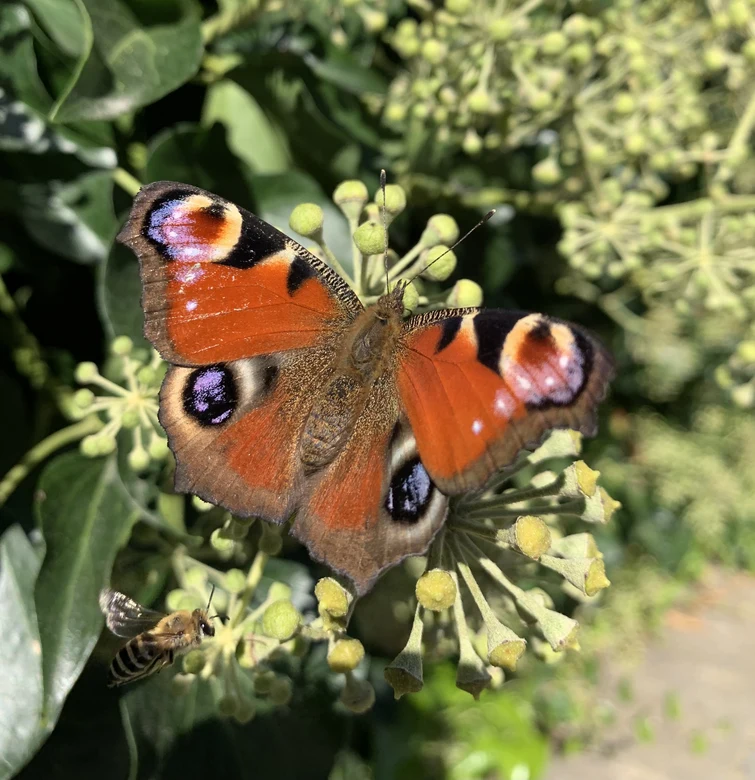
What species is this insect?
Aglais io
